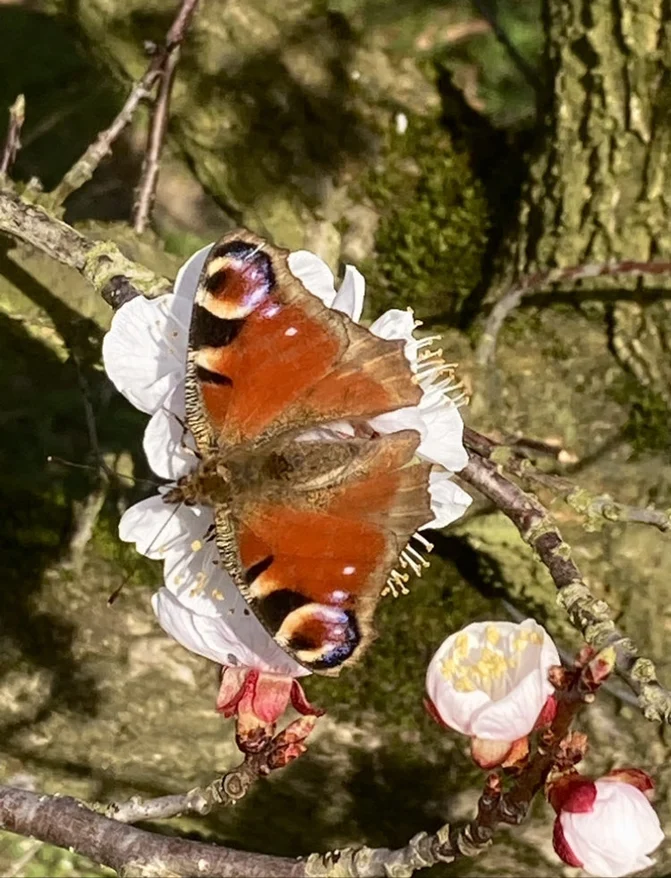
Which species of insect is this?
Aglais io
